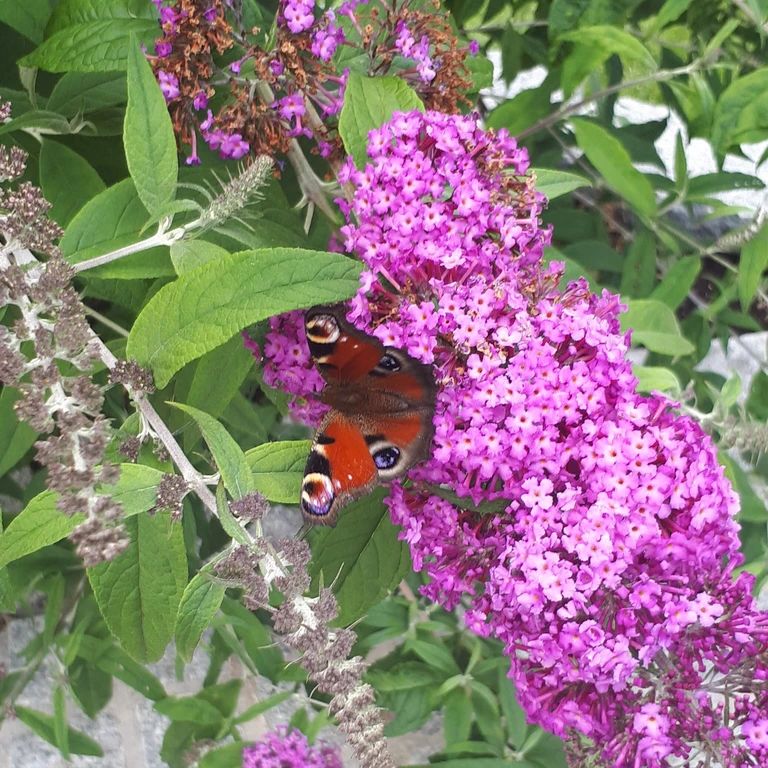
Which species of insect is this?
Aglais io
